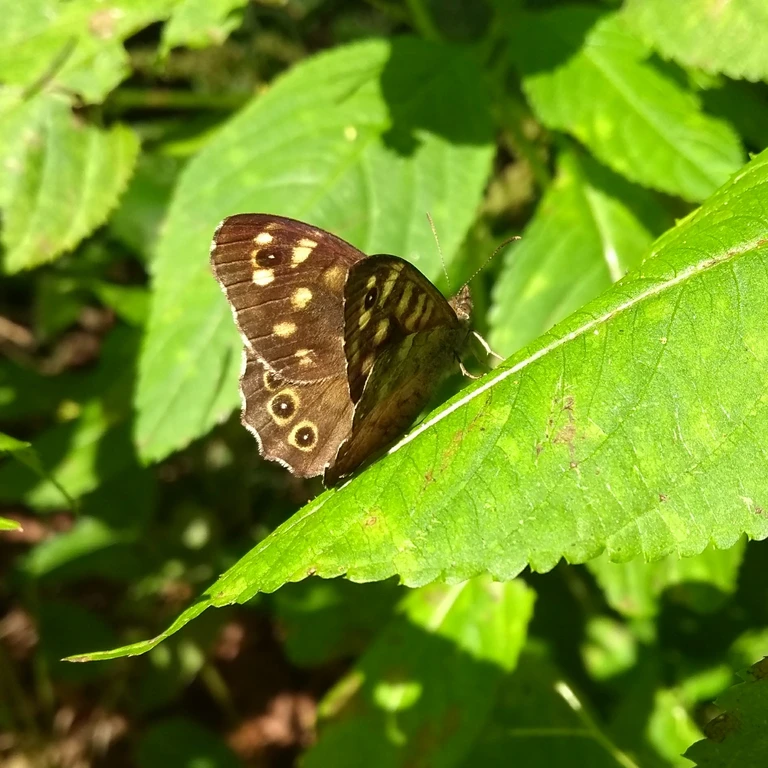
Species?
Pararge aegeria
